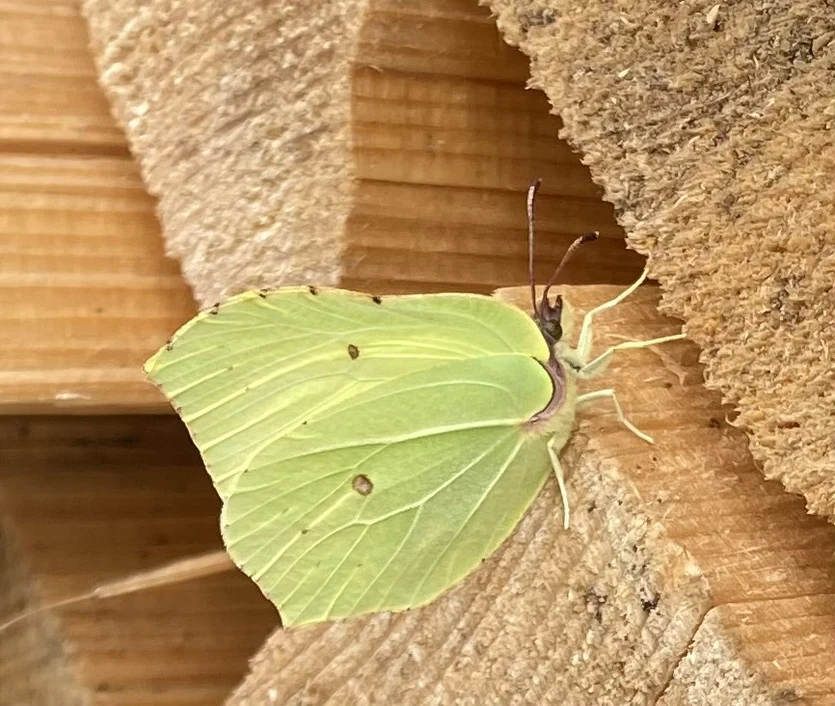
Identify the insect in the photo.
Gonepteryx rhamni
